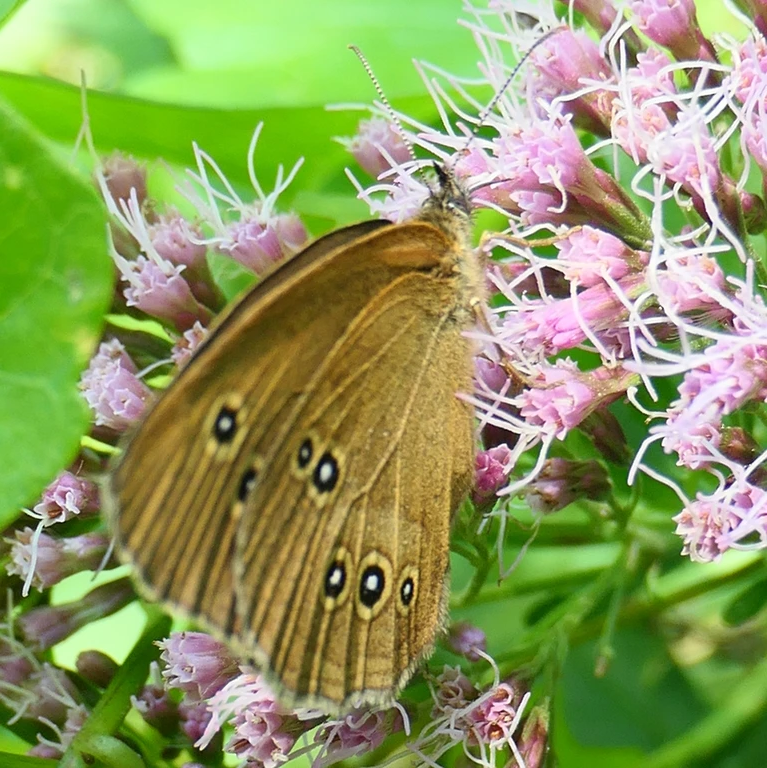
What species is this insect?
Aphantopus hyperantus
